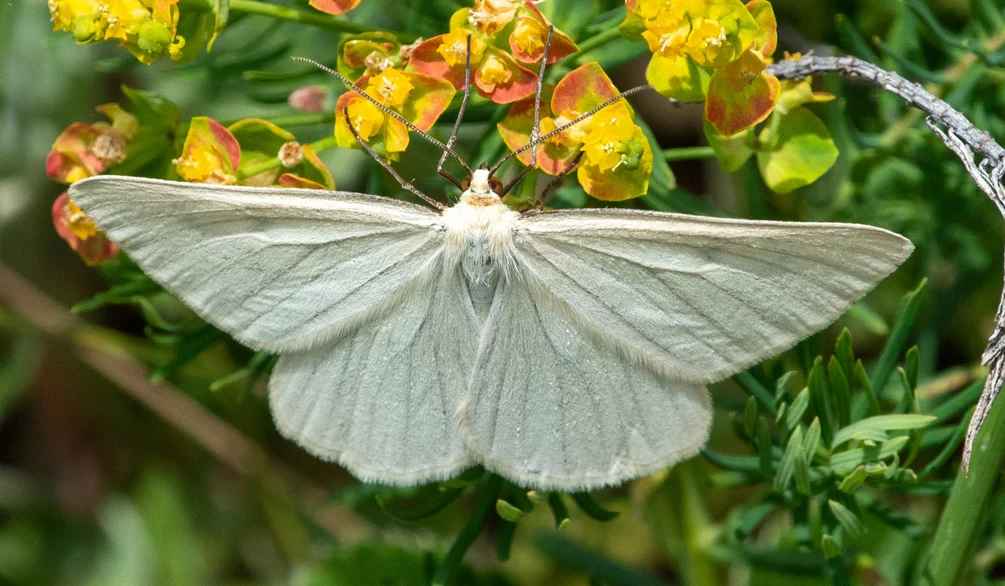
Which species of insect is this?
Siona lineata
